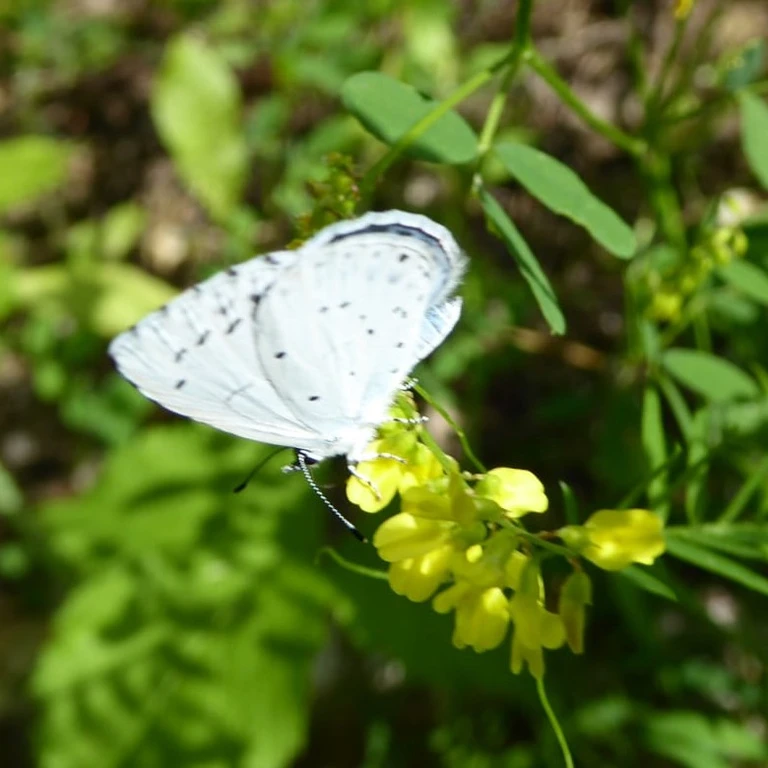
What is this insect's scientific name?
Celastrina argiolus
